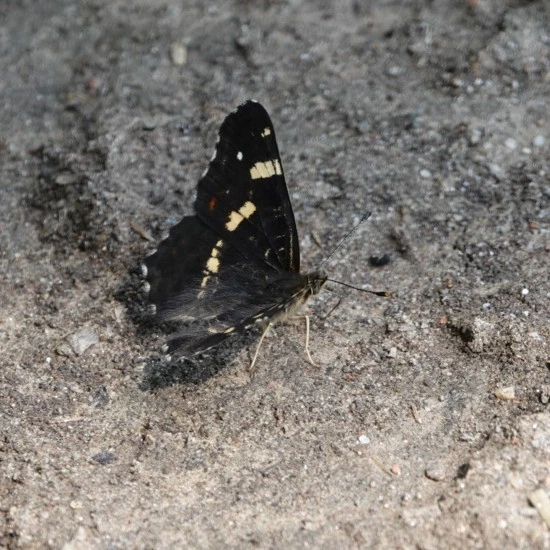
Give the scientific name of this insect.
Araschnia levana
